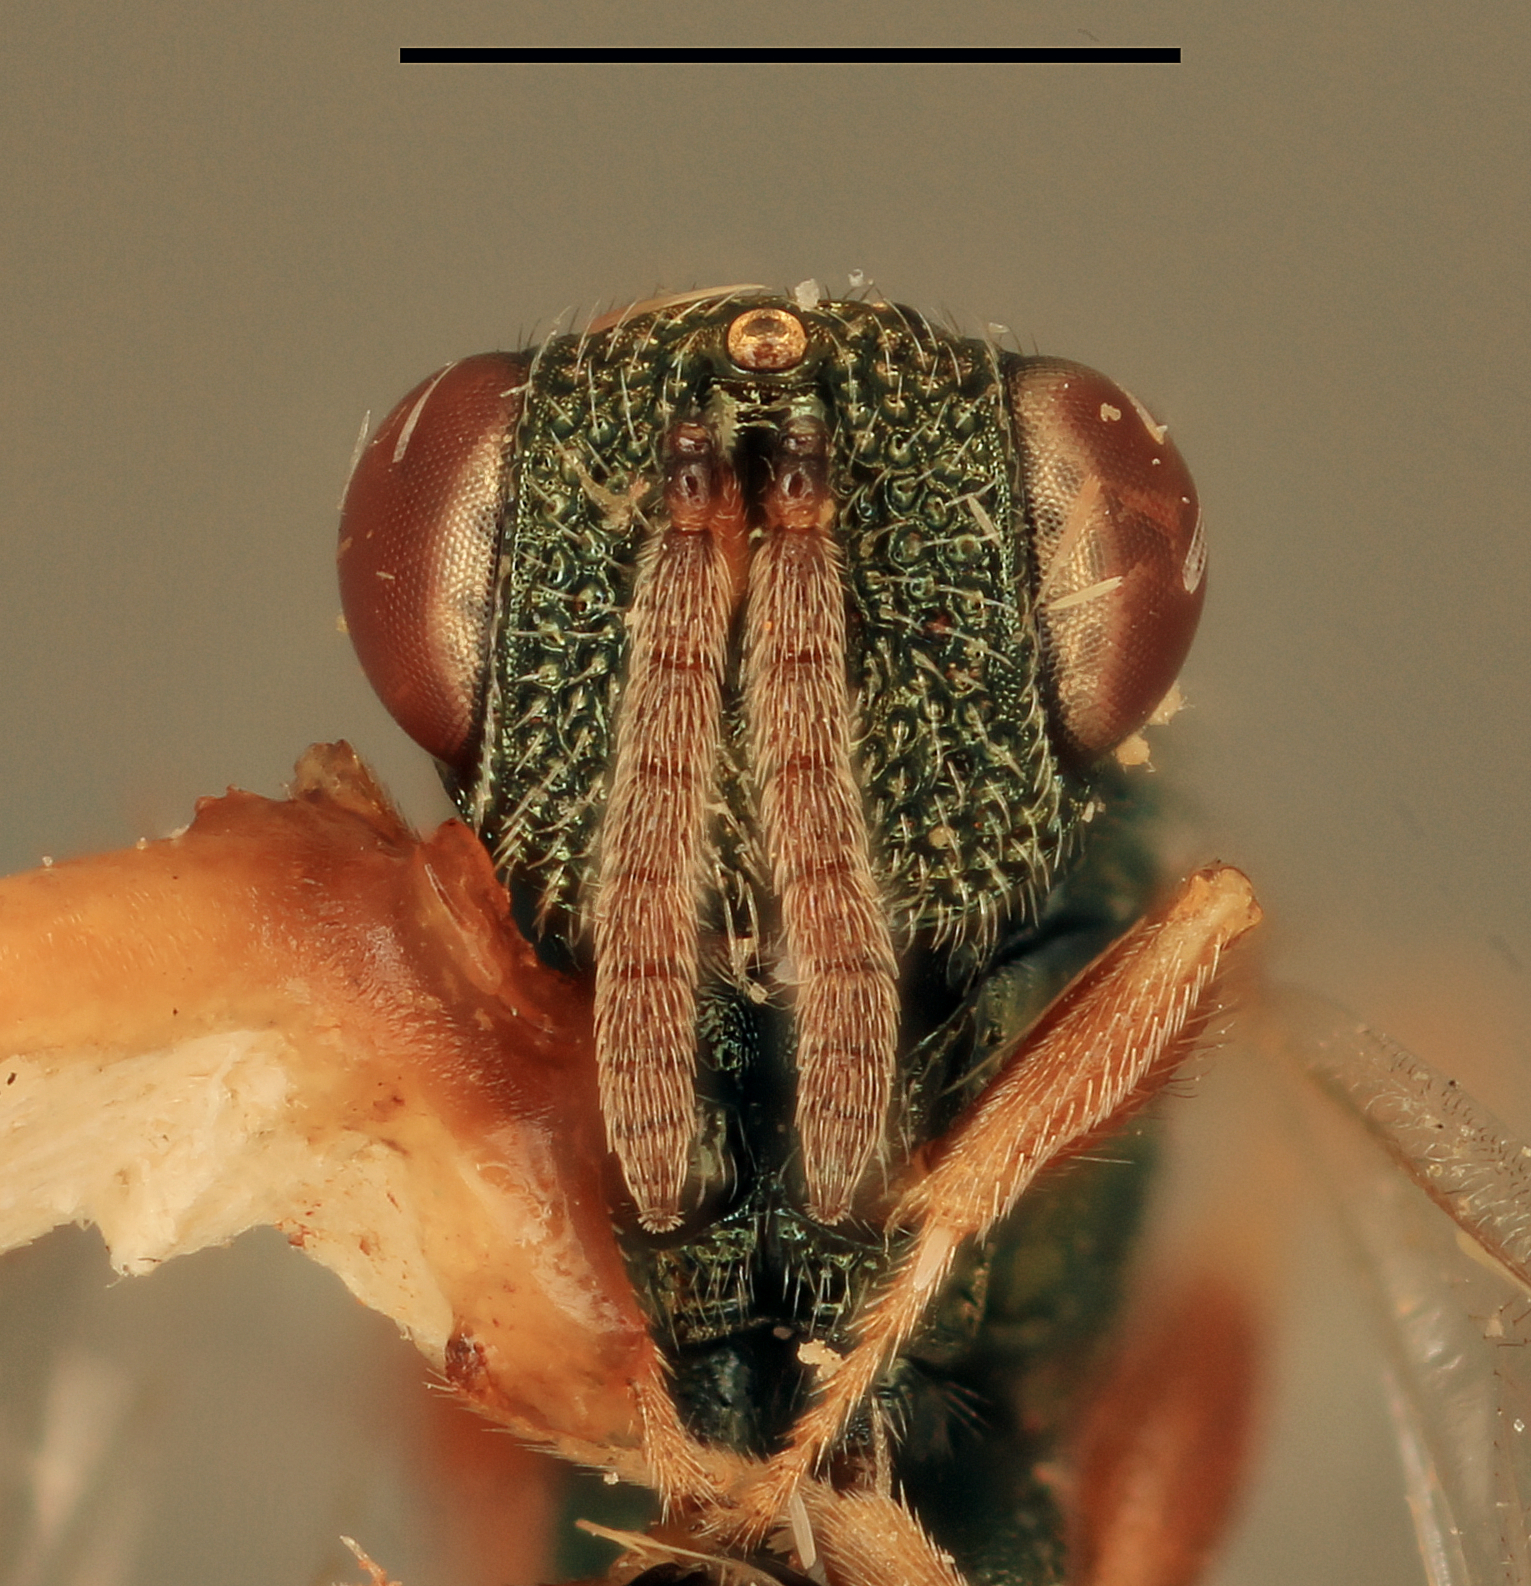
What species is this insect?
Chryseida bennetti
